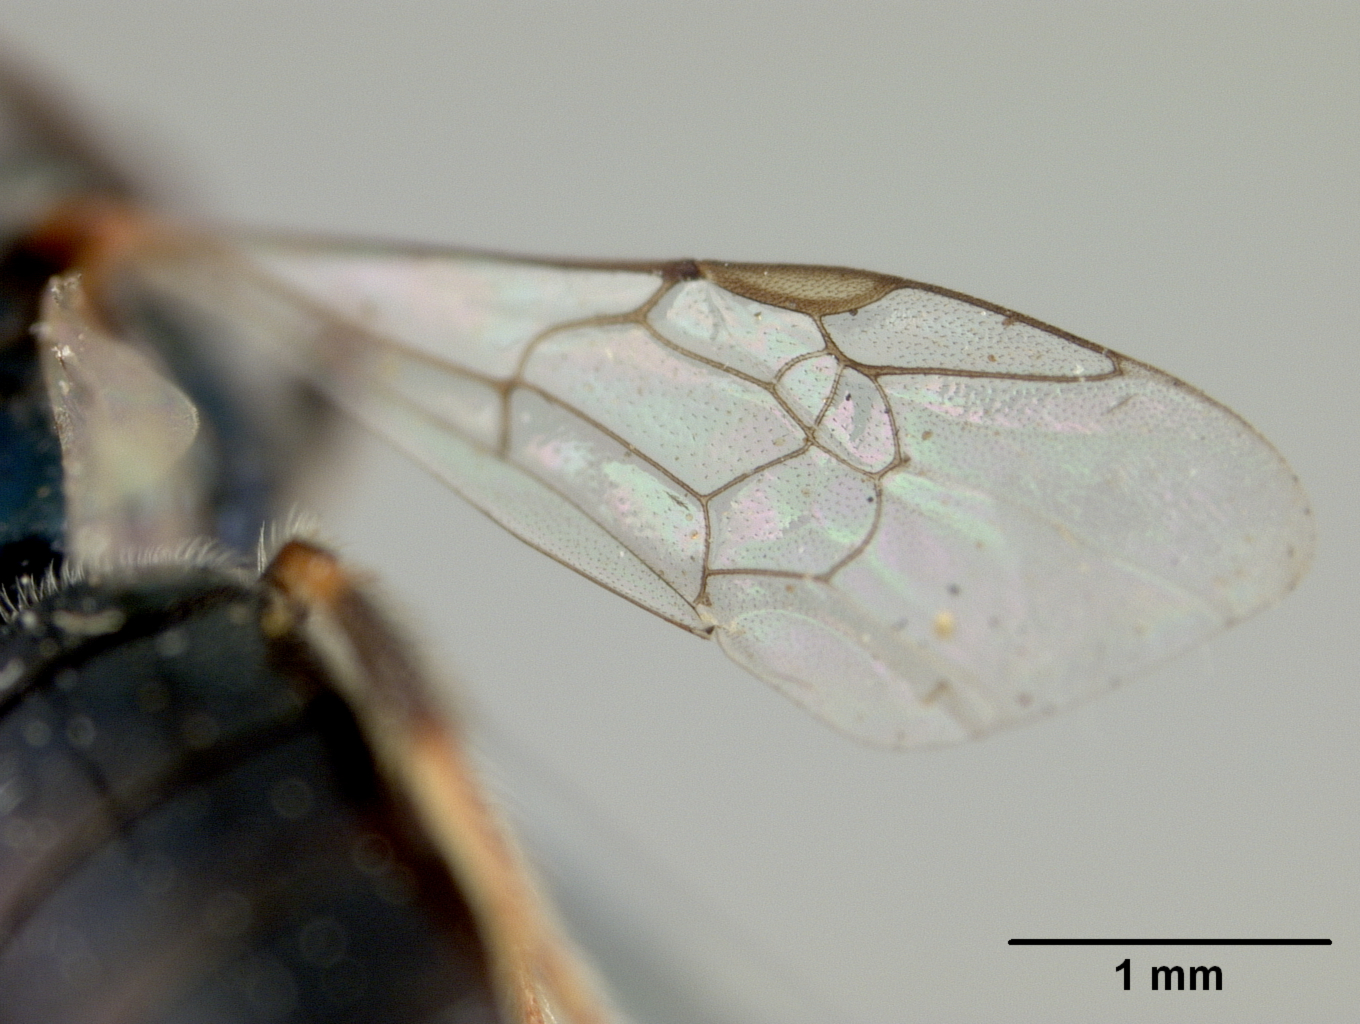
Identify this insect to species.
Nomioides melanogaster
